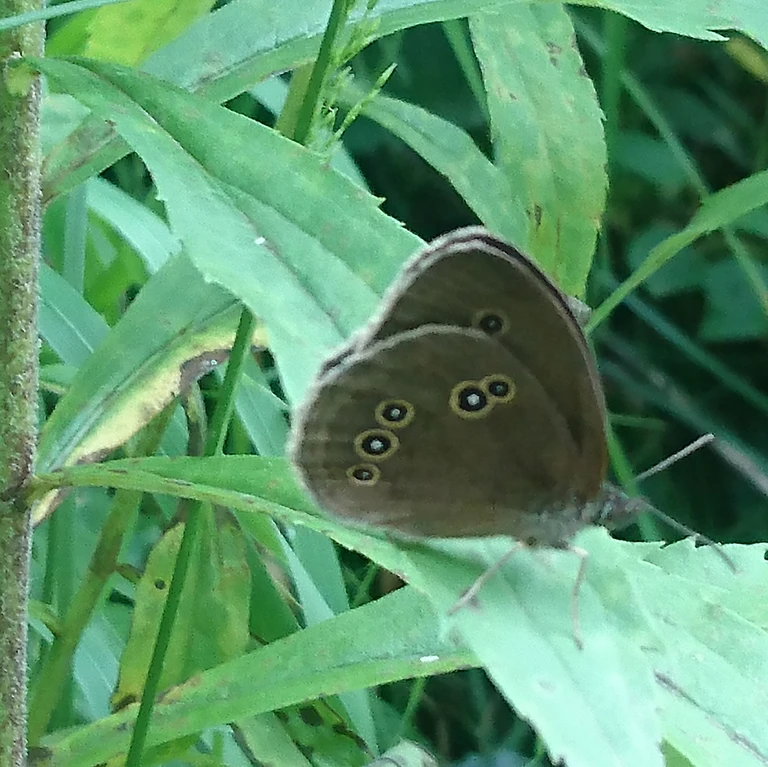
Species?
Aphantopus hyperantus
